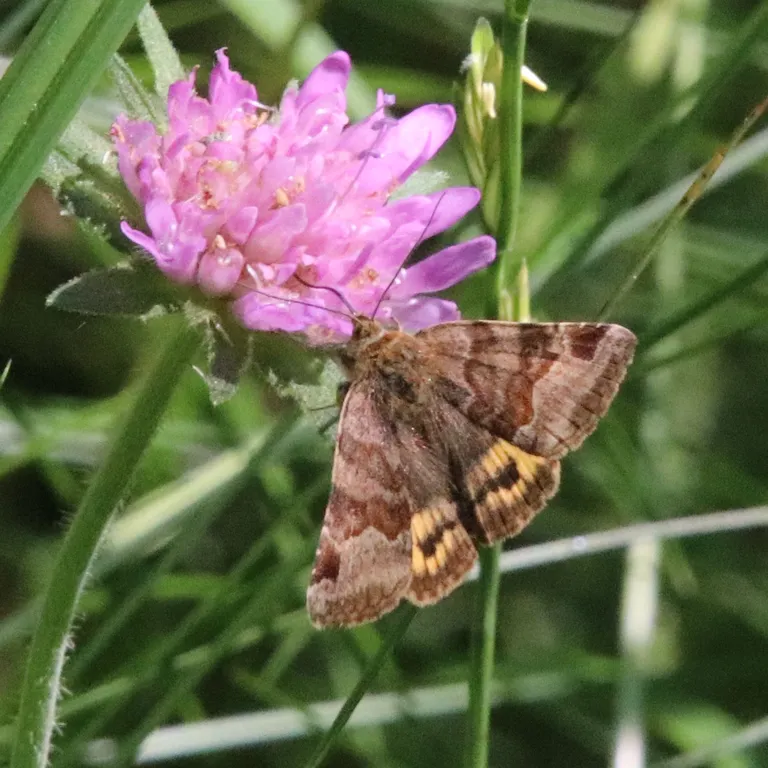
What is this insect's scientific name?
Euclidia glyphica
